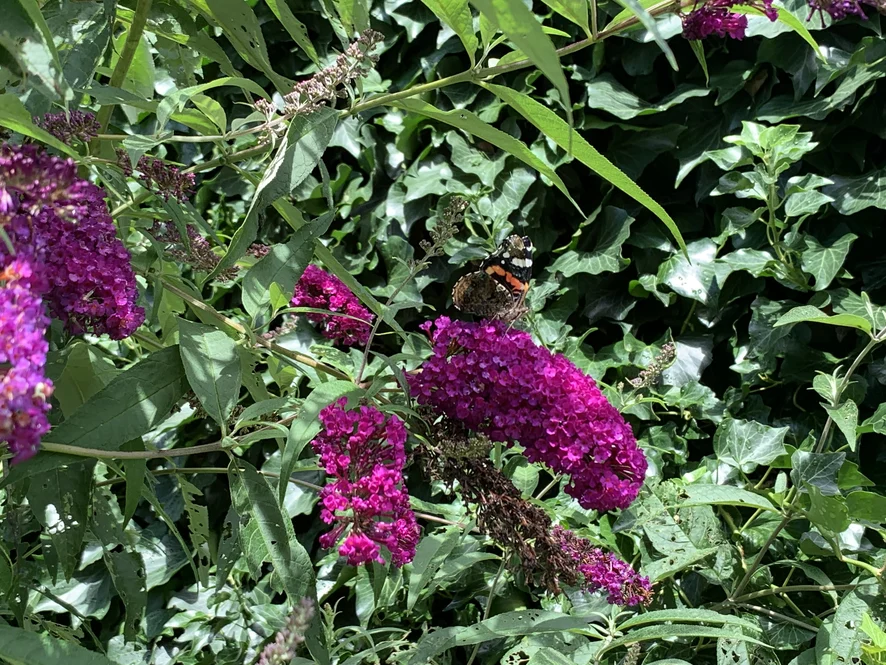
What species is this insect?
Vanessa atalanta
